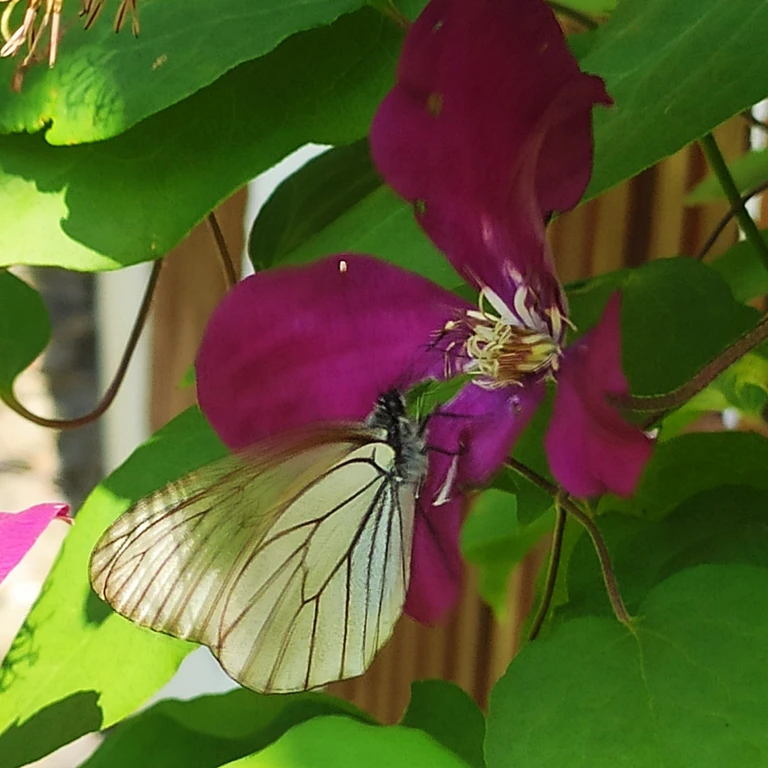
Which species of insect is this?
Aporia crataegi
